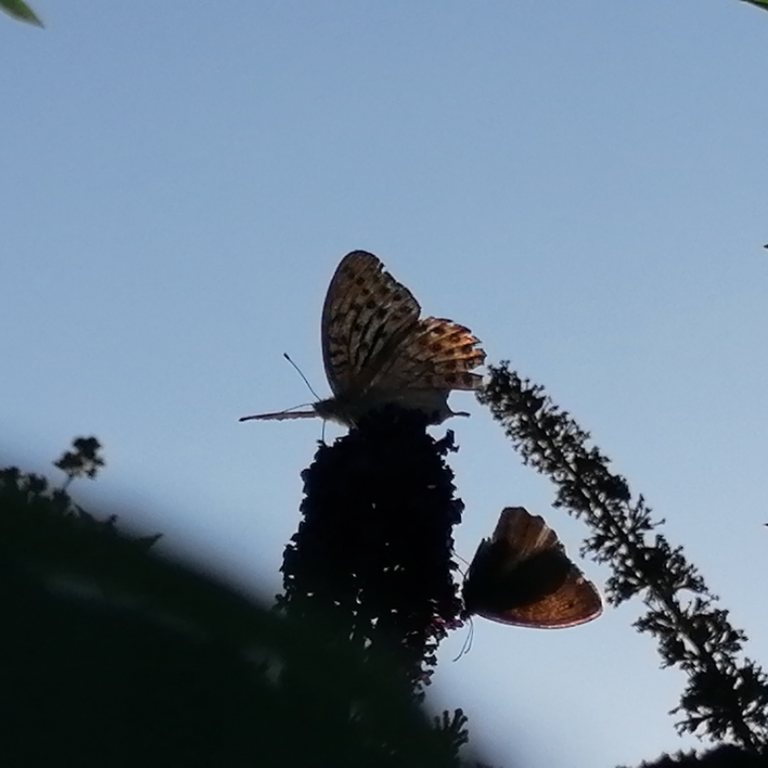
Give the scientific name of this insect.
Maniola jurtina
